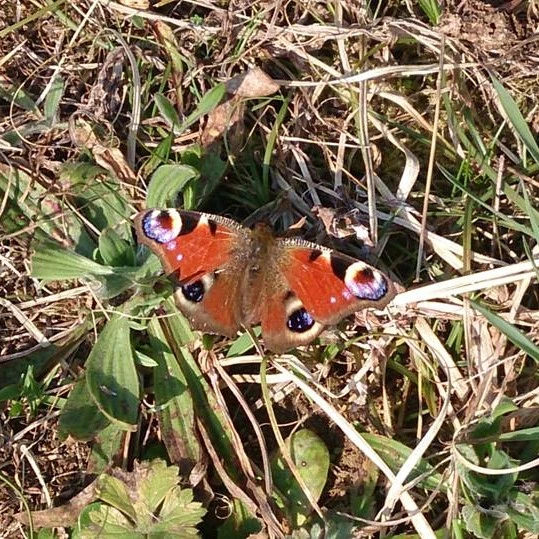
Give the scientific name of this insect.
Aglais io
